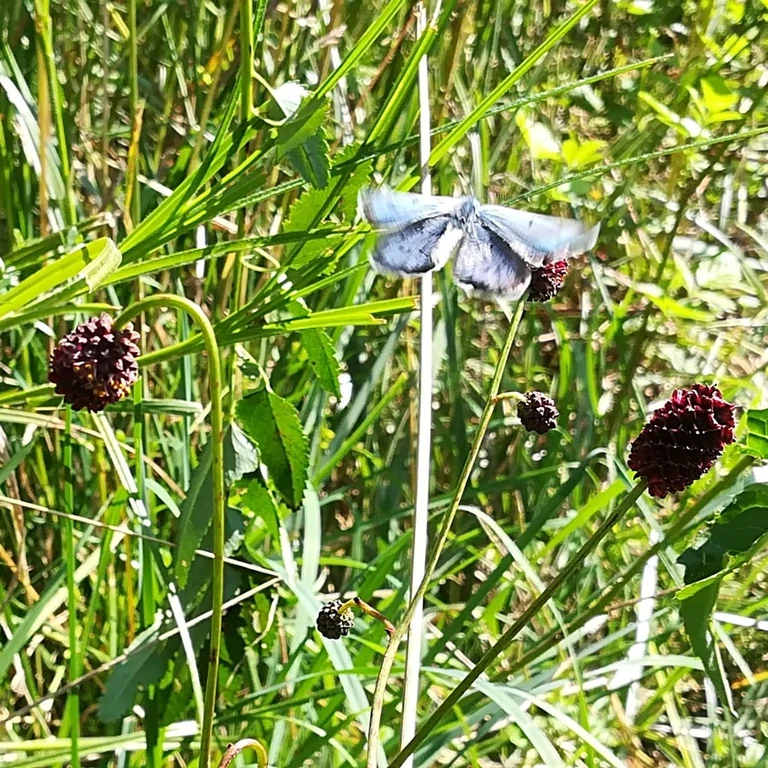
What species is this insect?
Phengaris teleius
